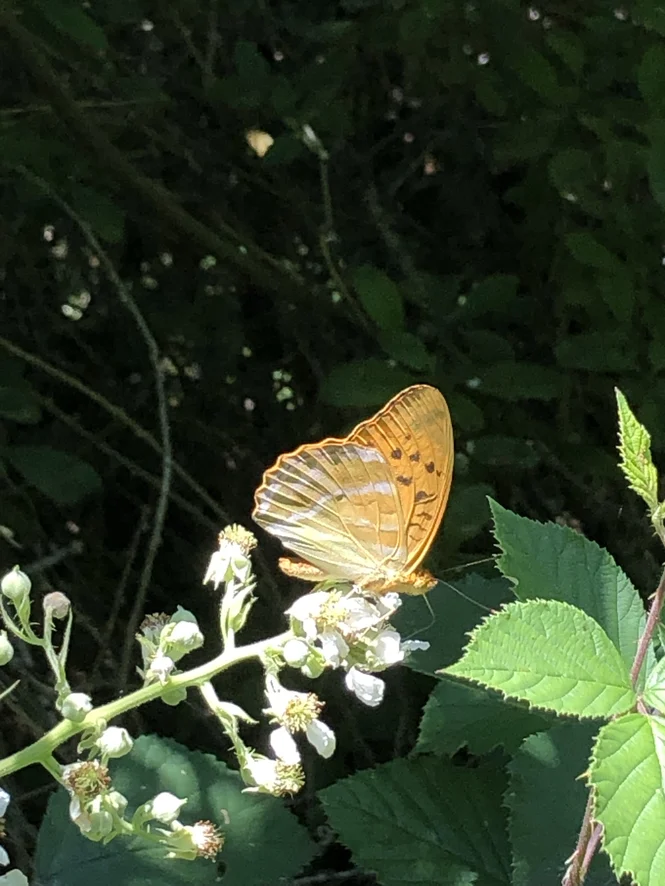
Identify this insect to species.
Argynnis paphia
